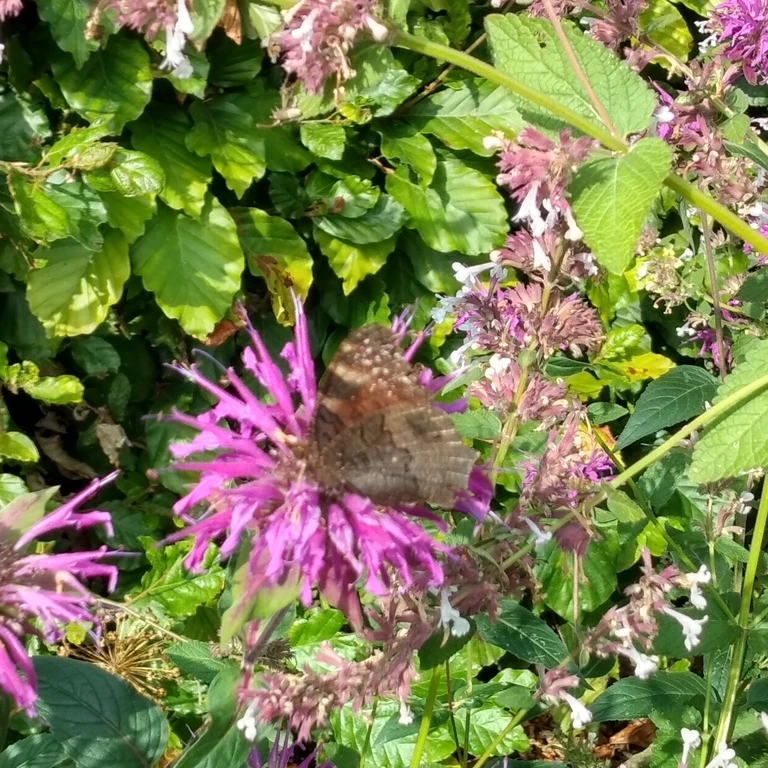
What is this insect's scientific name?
Aglais io
